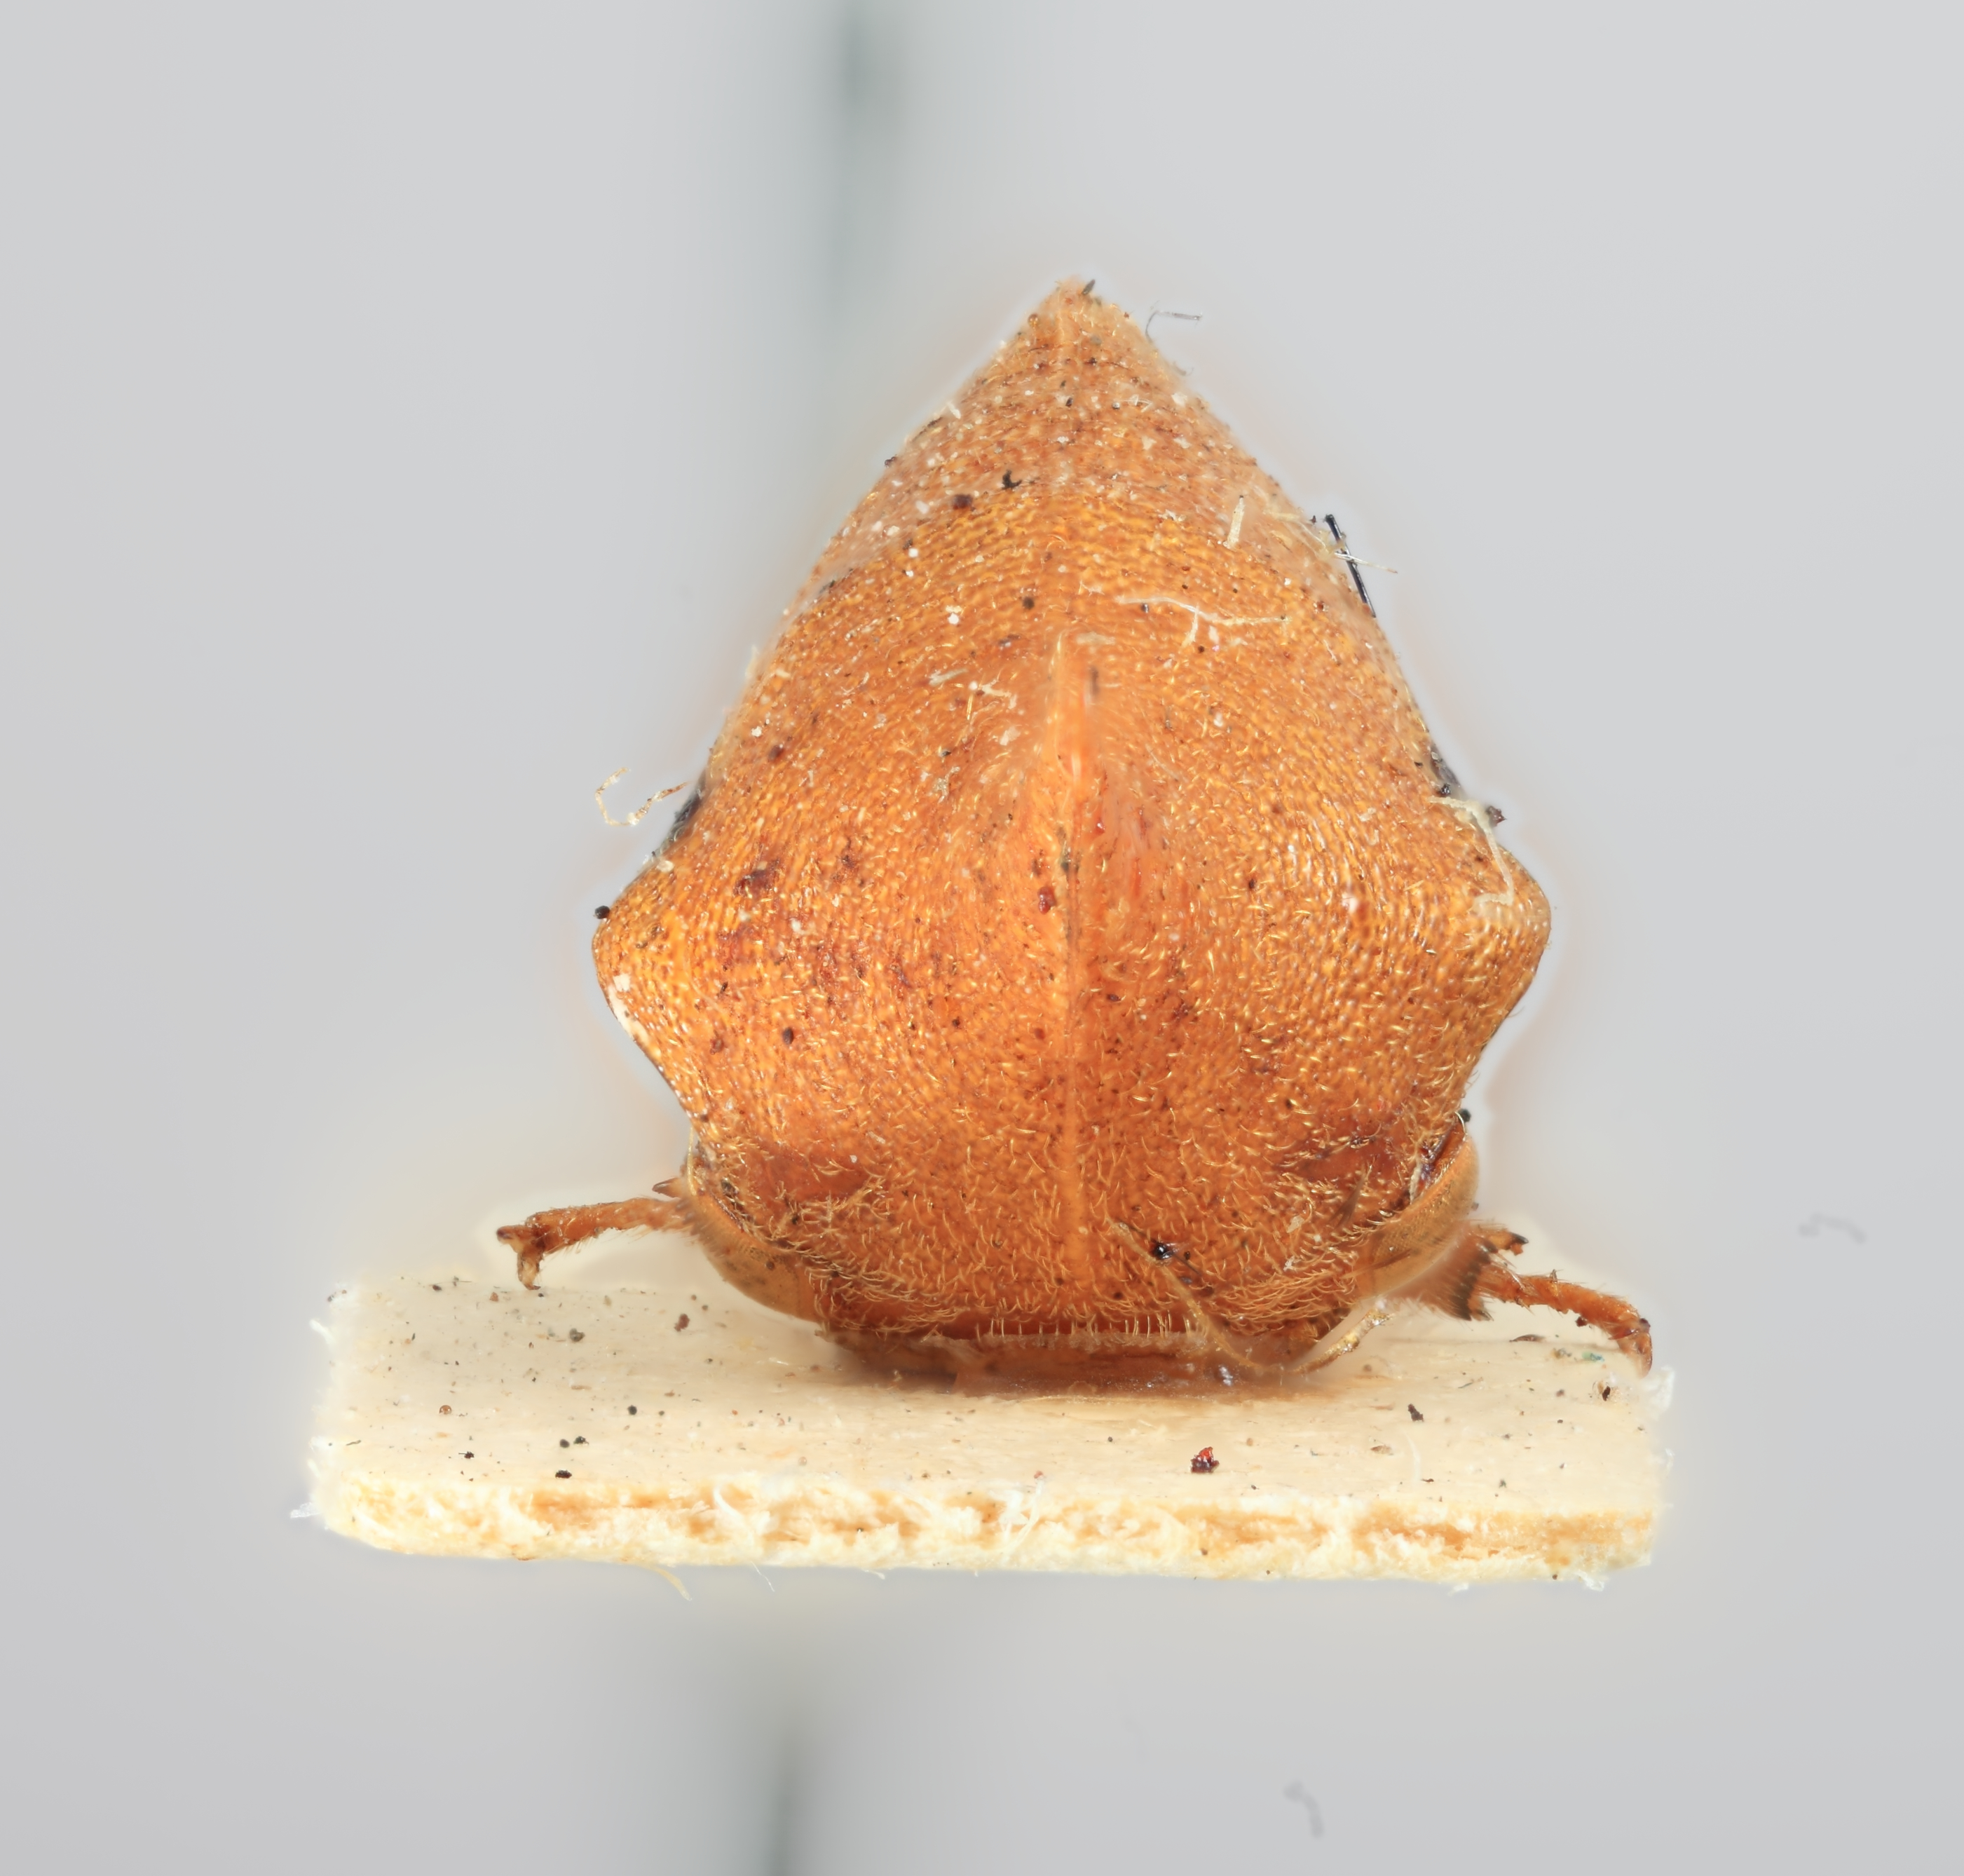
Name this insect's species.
Aconophora lutea
